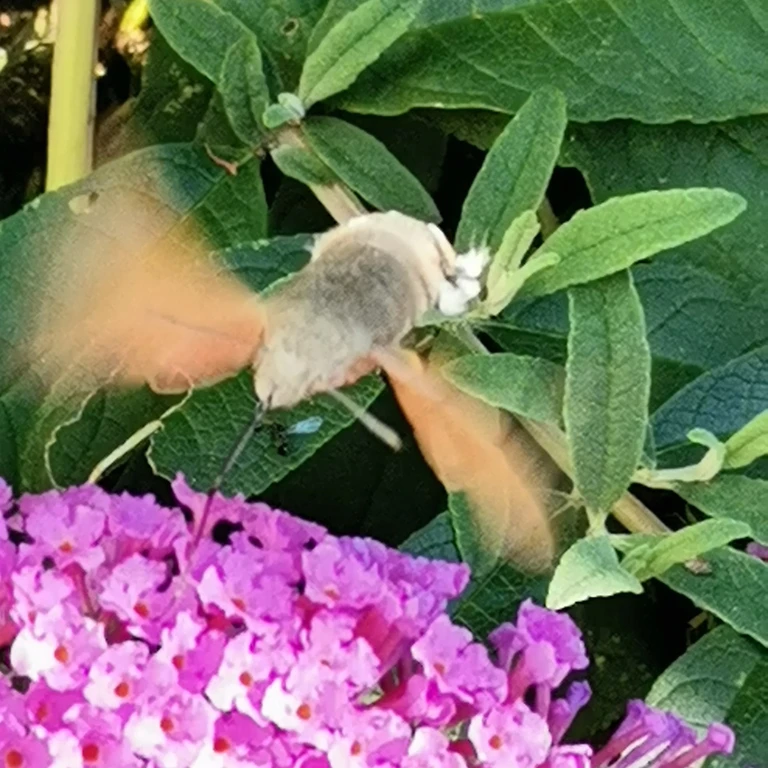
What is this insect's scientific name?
Macroglossum stellatarum
